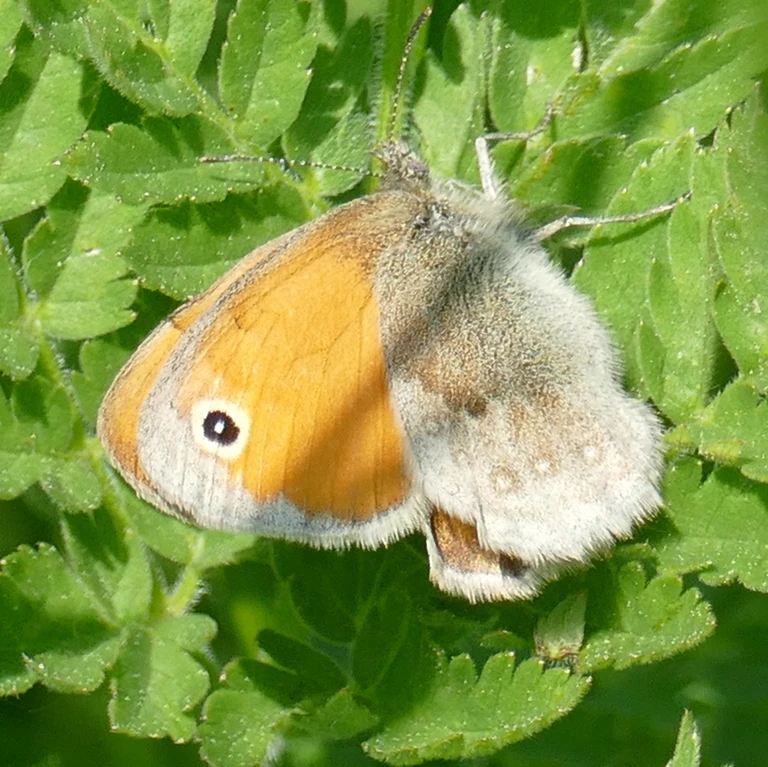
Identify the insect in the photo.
Coenonympha pamphilus
